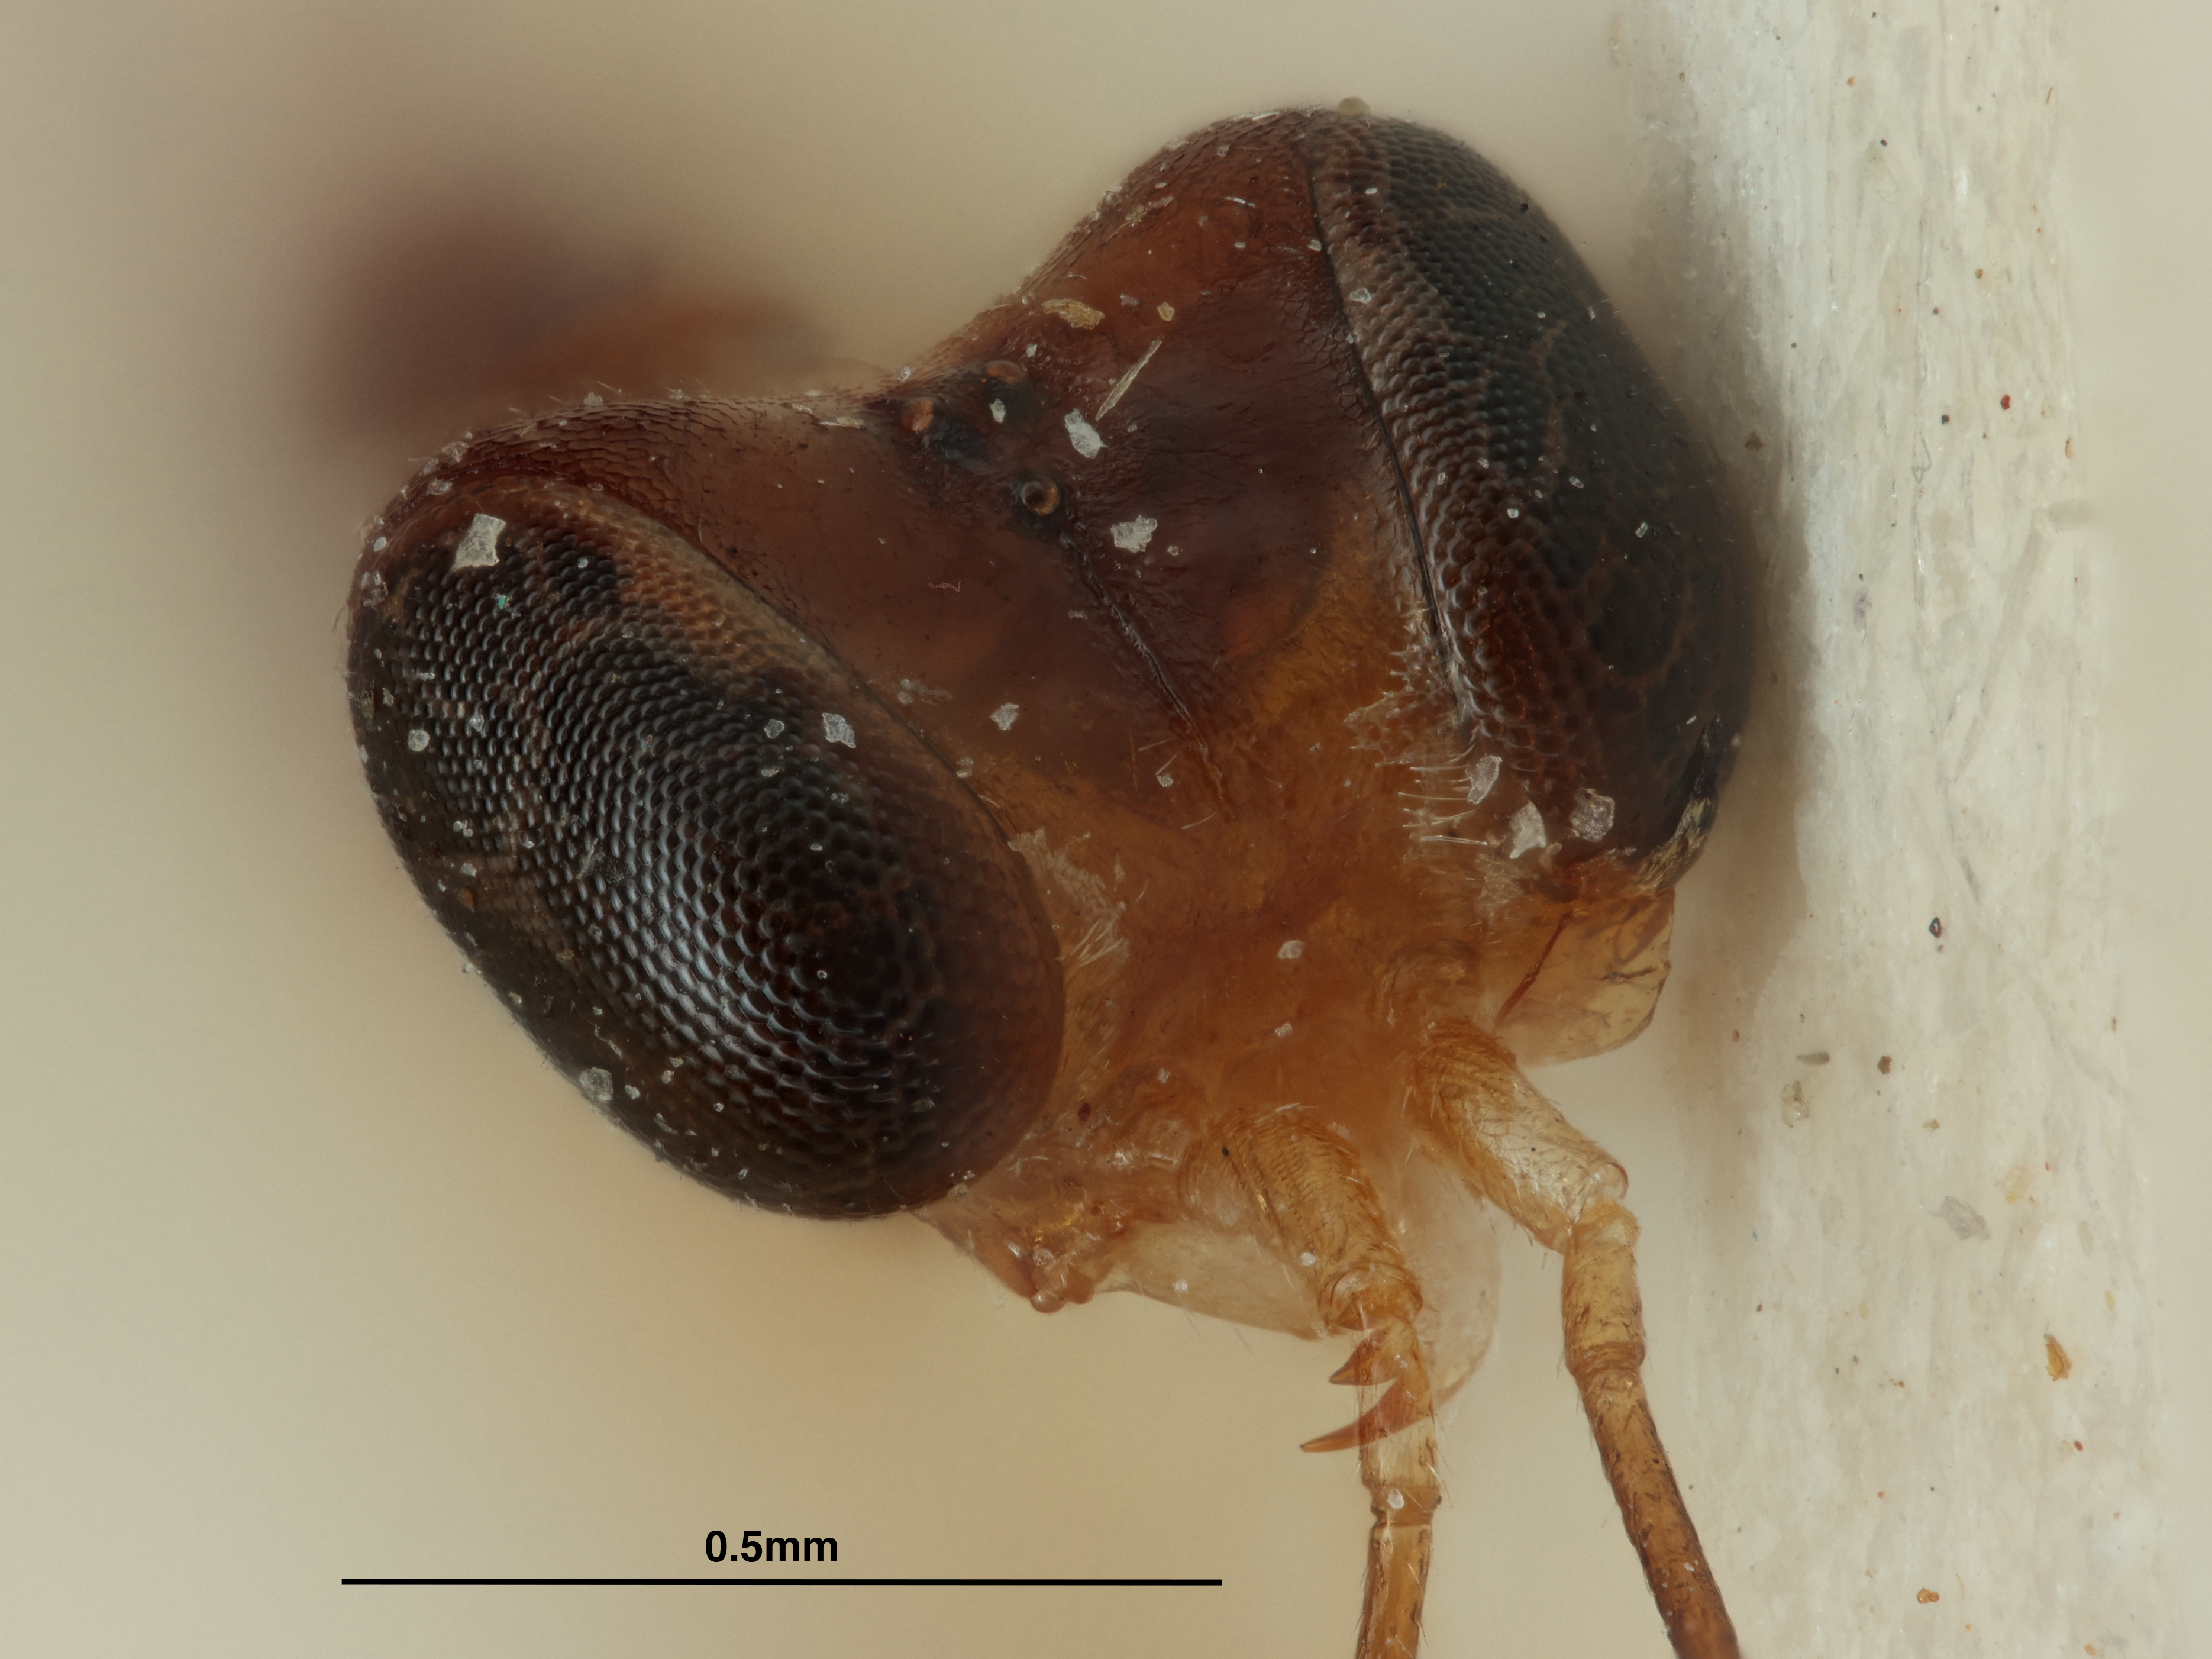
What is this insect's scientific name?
Epigonatopus tenius
